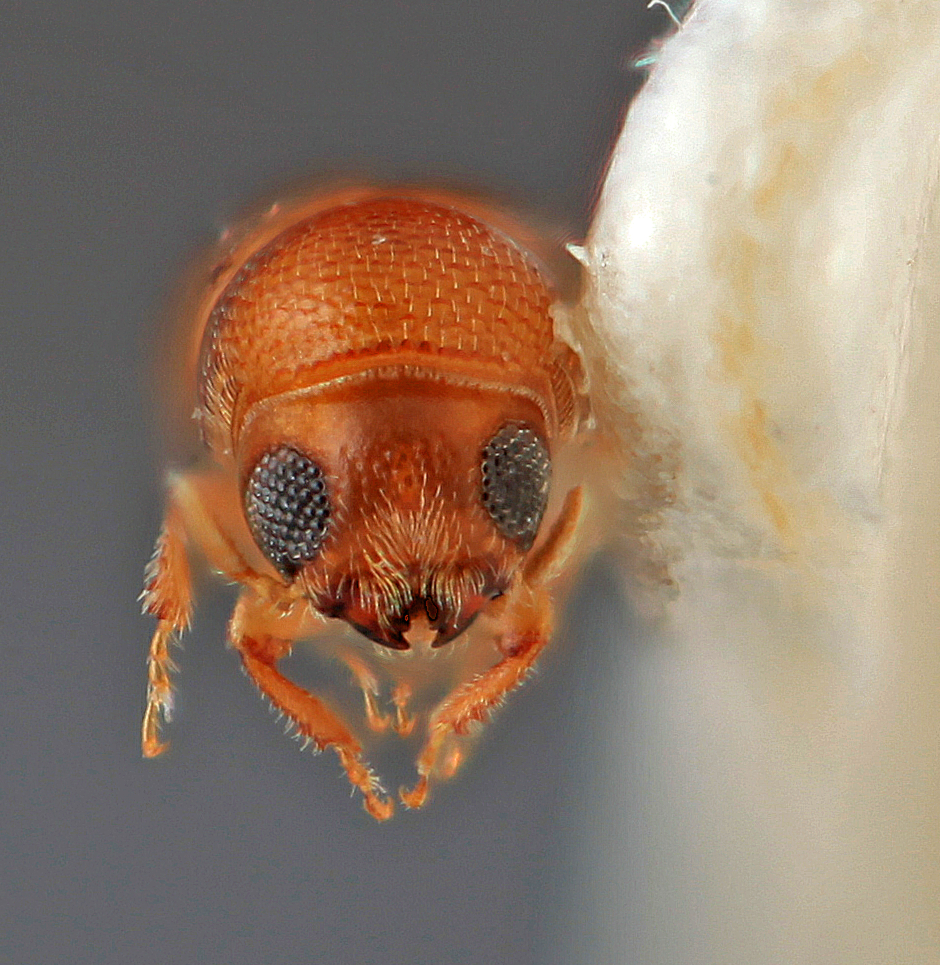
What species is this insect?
Araptus guyanae
